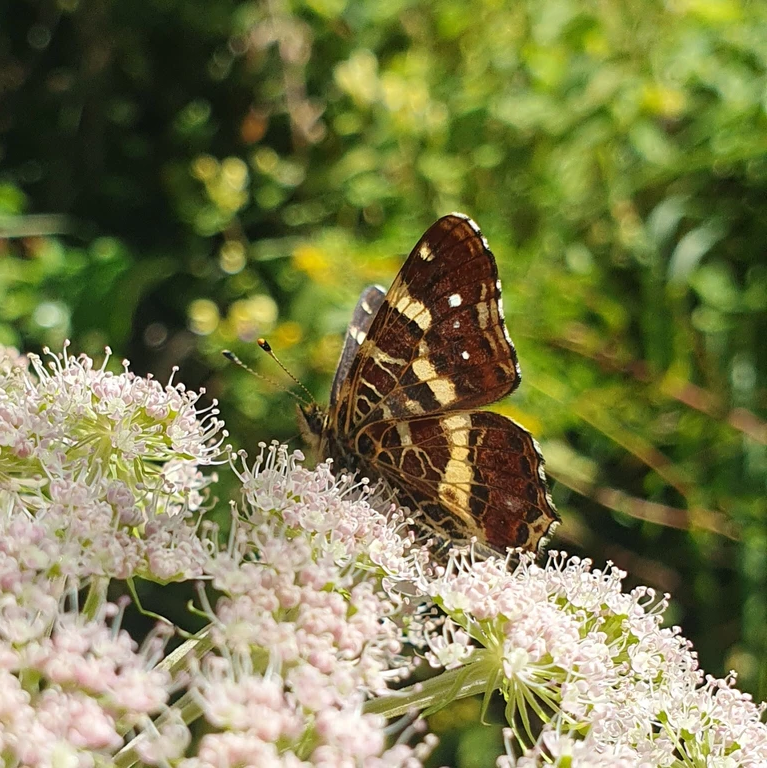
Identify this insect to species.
Araschnia levana
